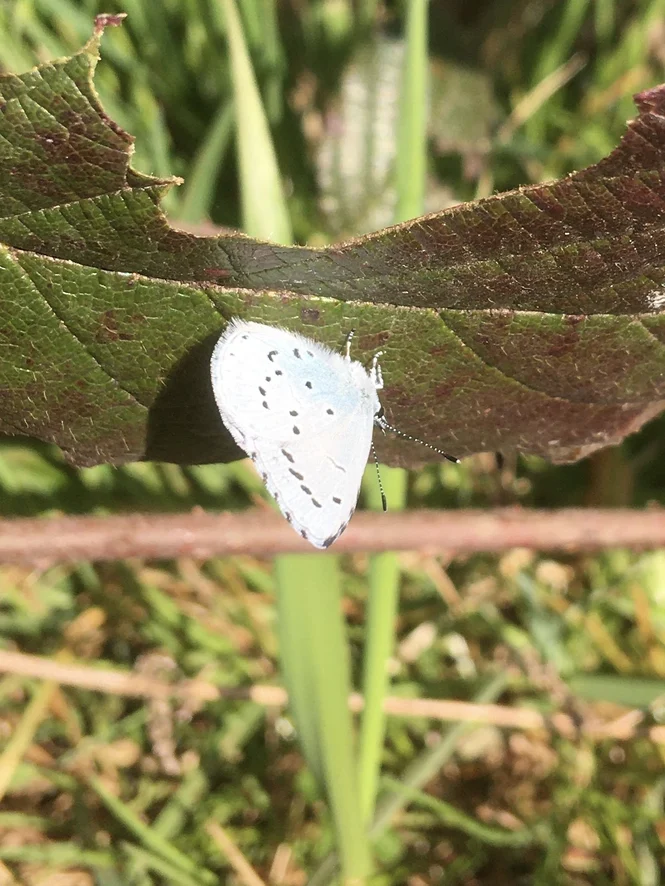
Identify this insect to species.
Celastrina argiolus
